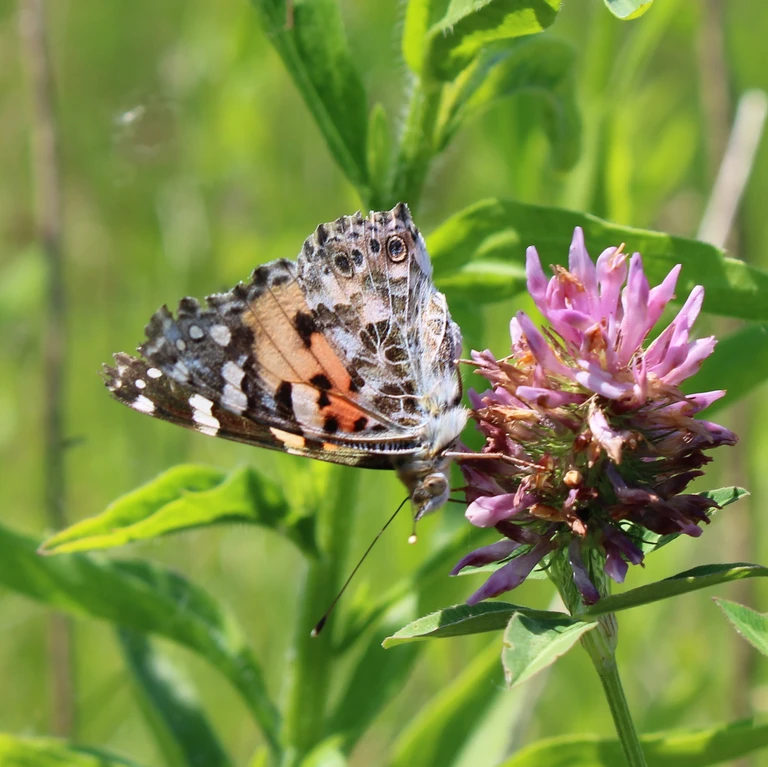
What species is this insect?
Vanessa cardui
